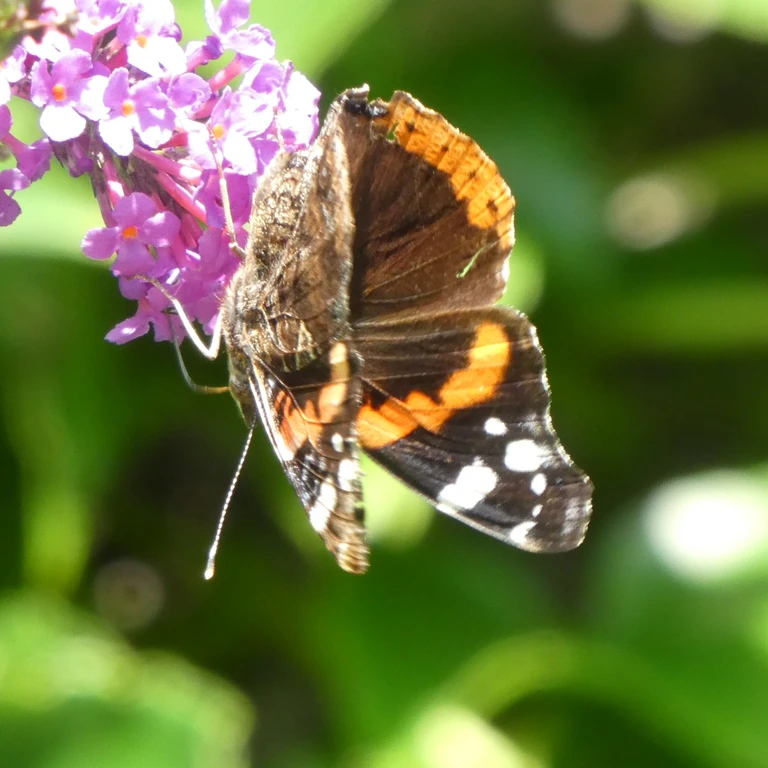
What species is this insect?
Vanessa atalanta
